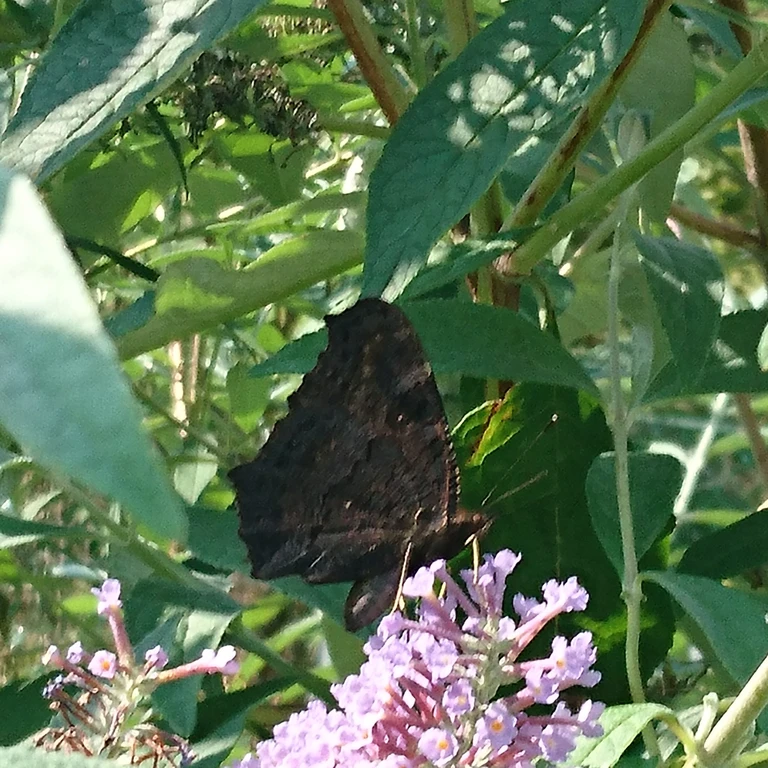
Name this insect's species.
Aglais io
